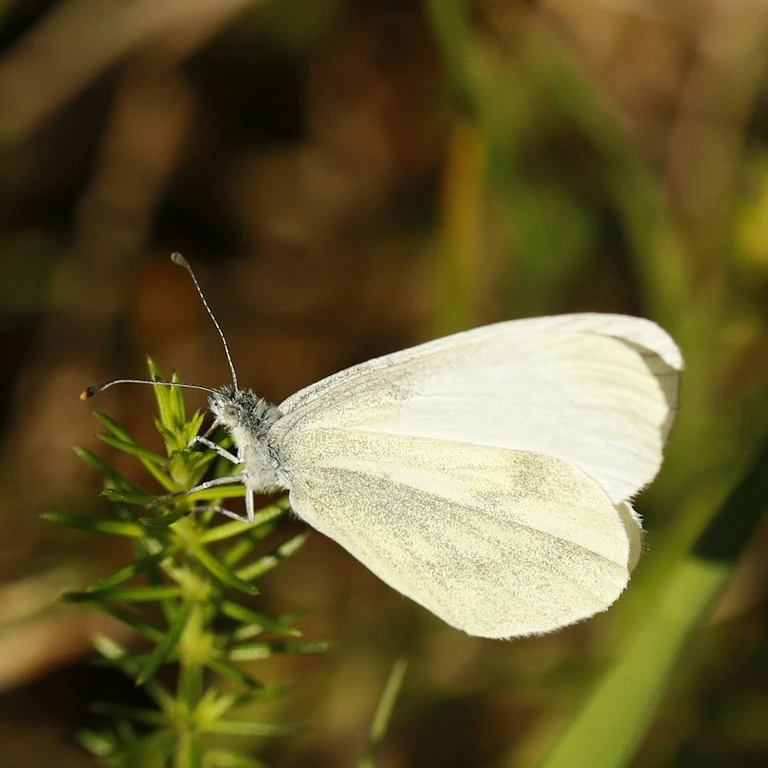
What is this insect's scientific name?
Leptidea sinapis/juvernica
